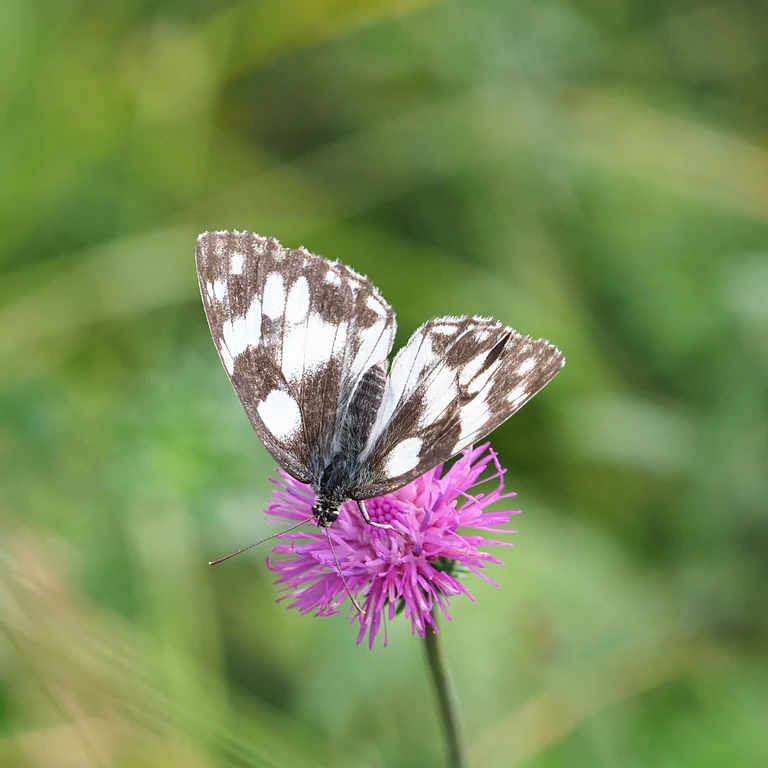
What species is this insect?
Melanargia galathea
